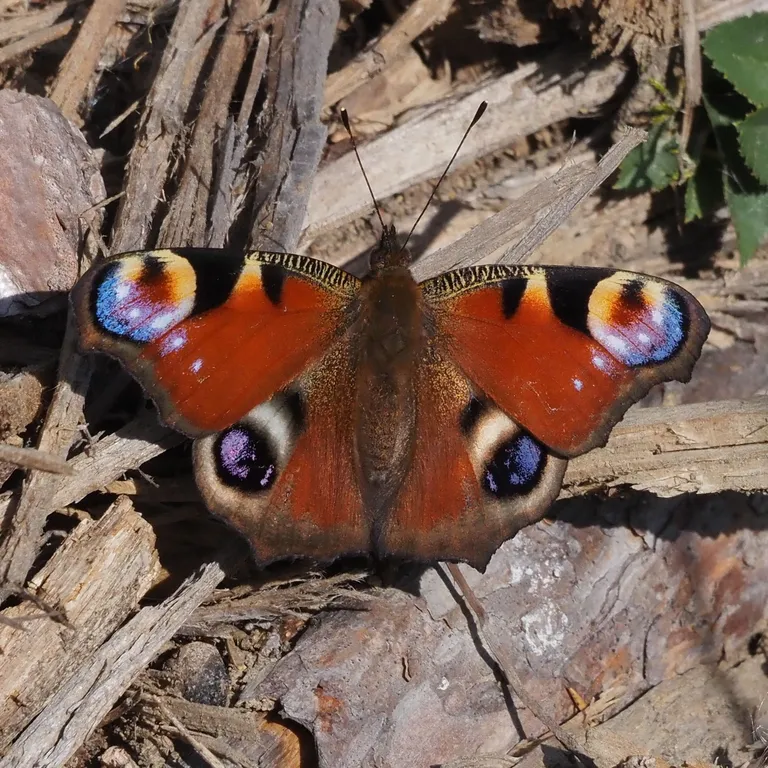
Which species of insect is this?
Aglais io
